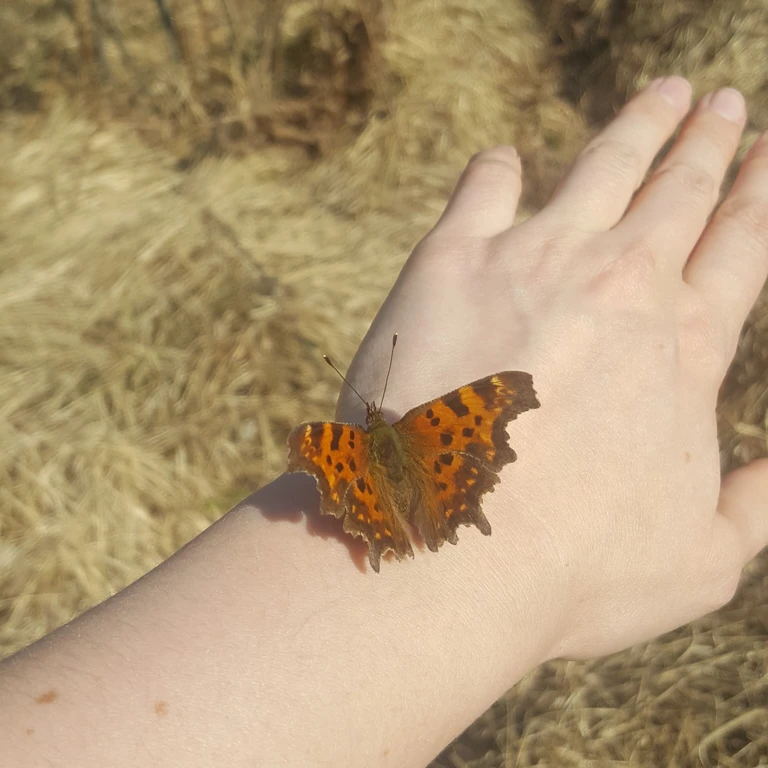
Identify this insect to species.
Polygonia c-album
